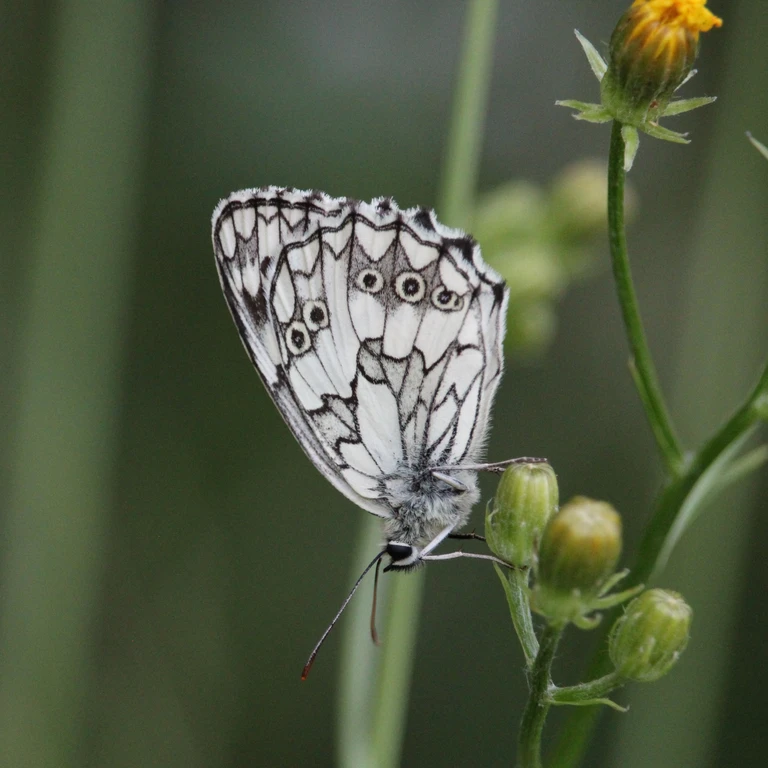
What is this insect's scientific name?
Melanargia galathea
